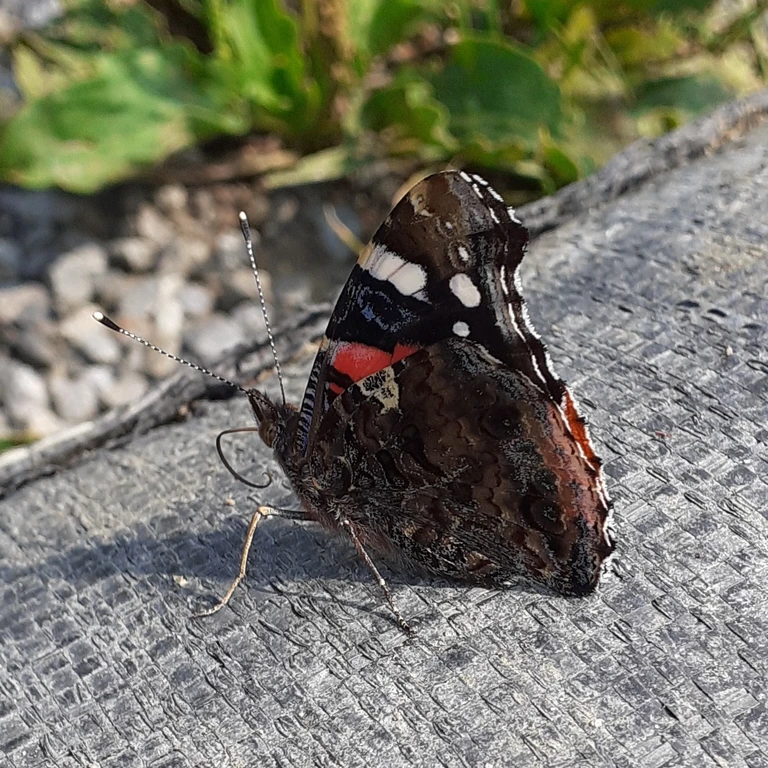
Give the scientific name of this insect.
Vanessa atalanta
